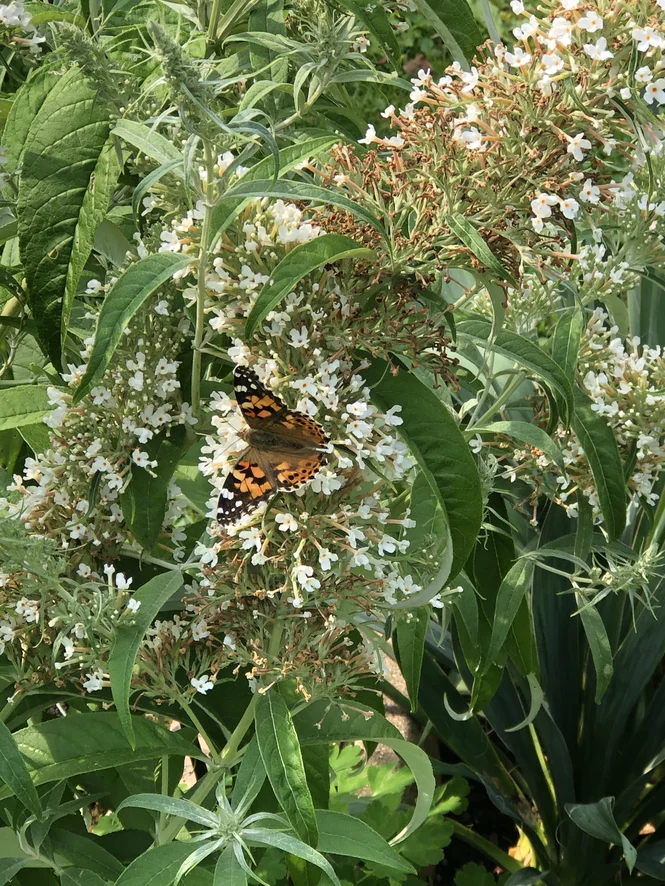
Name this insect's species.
Vanessa cardui
